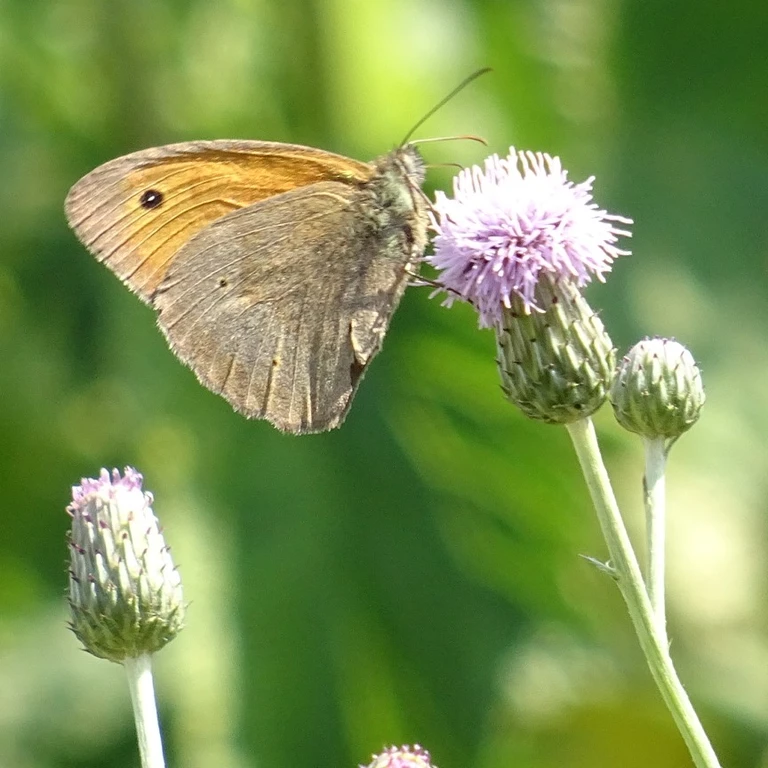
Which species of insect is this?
Maniola jurtina
